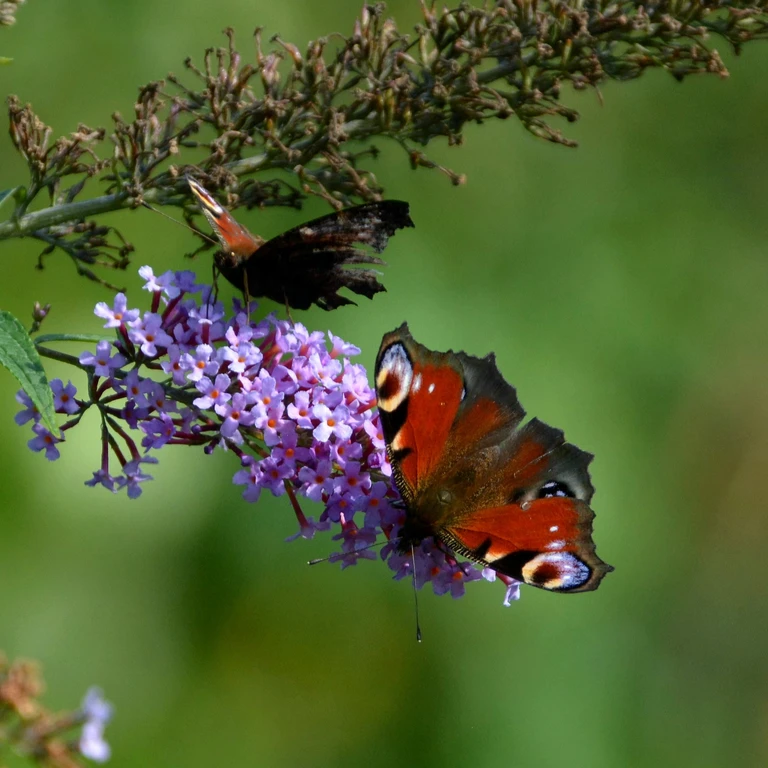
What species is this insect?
Aglais io
